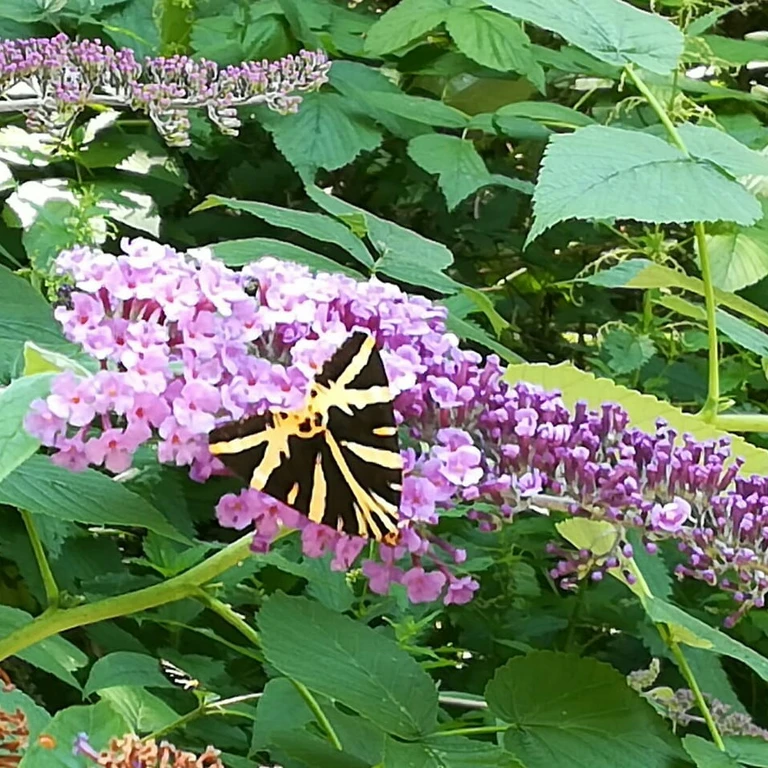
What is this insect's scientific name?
Euplagia quadripunctaria
